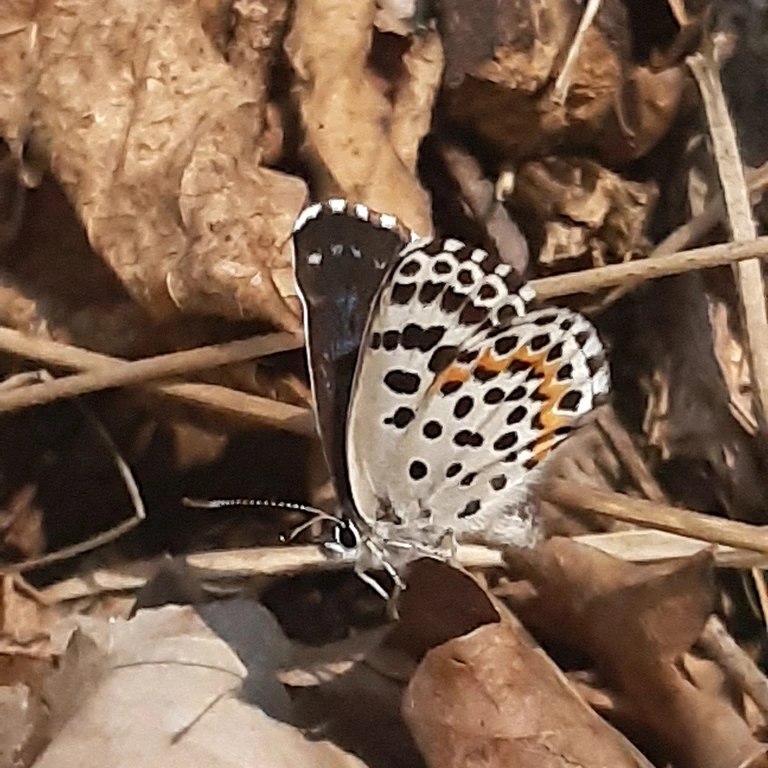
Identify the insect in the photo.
Scolitantides orion
